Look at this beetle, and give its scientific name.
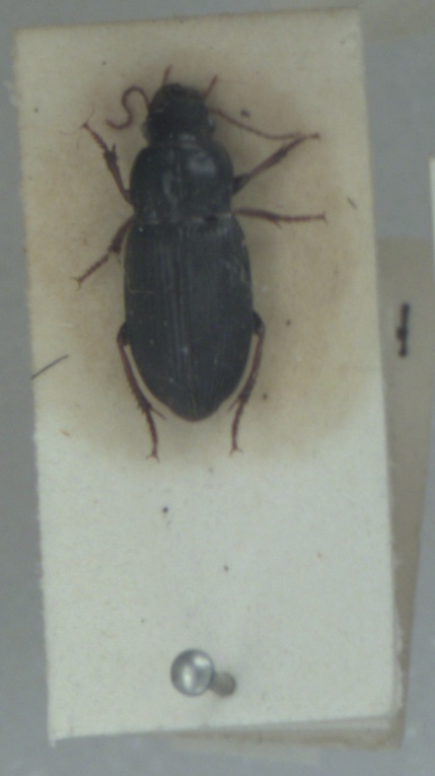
Harpalus attenuatus
